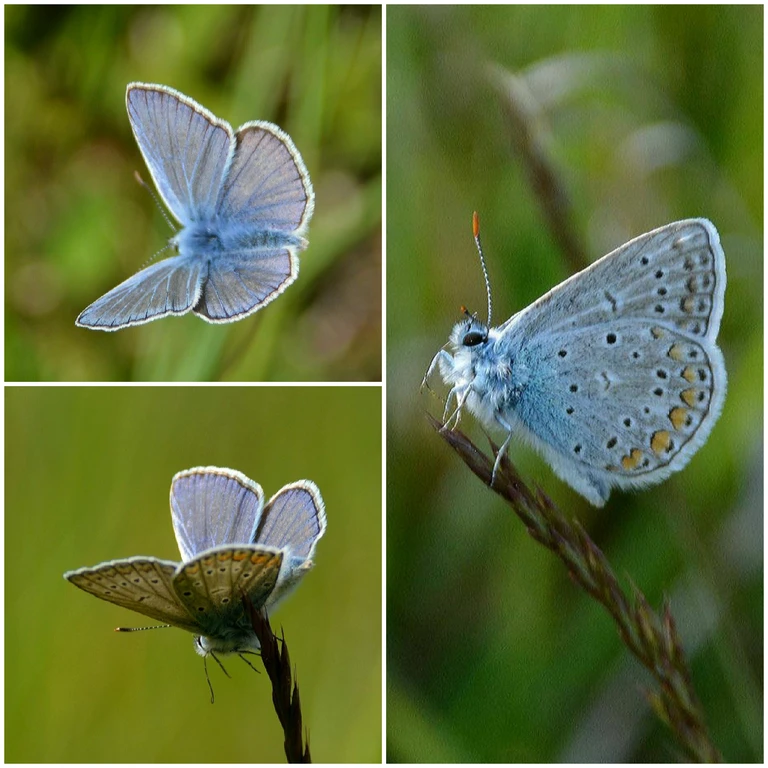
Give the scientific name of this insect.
Polyommatus icarus
